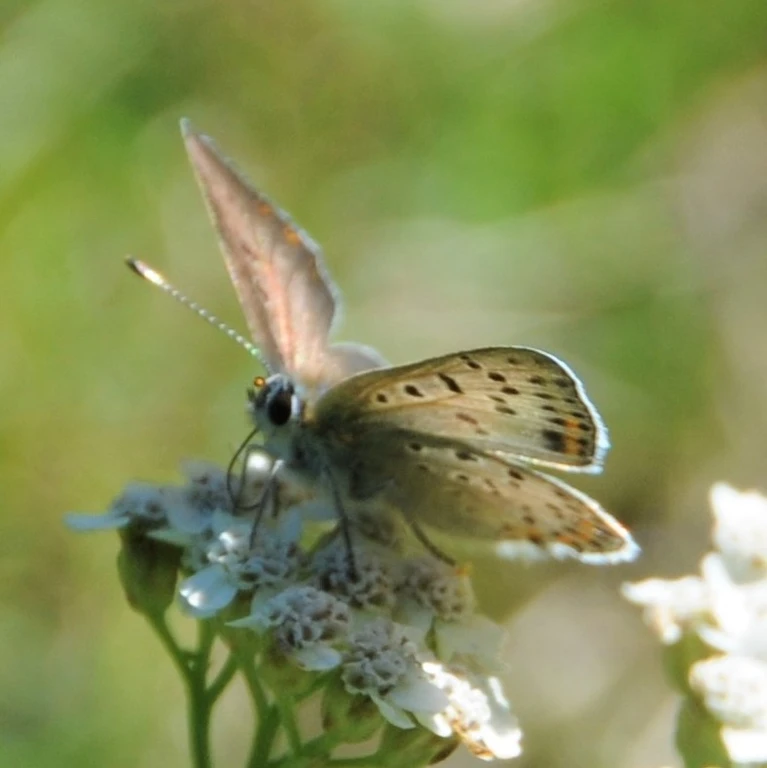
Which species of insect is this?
Lycaena tityrus (also Loweia tityrus)
